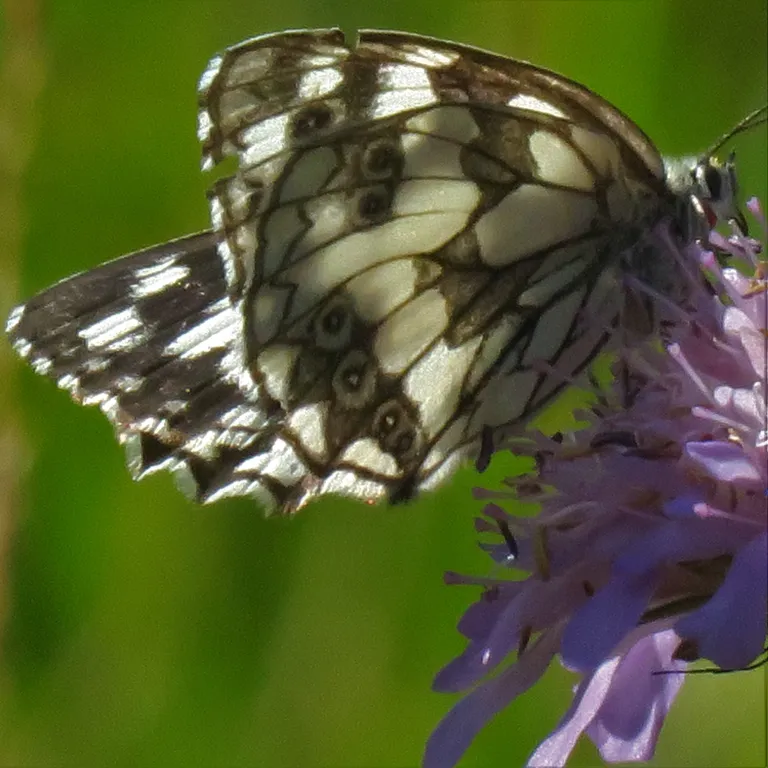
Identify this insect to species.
Melanargia galathea
